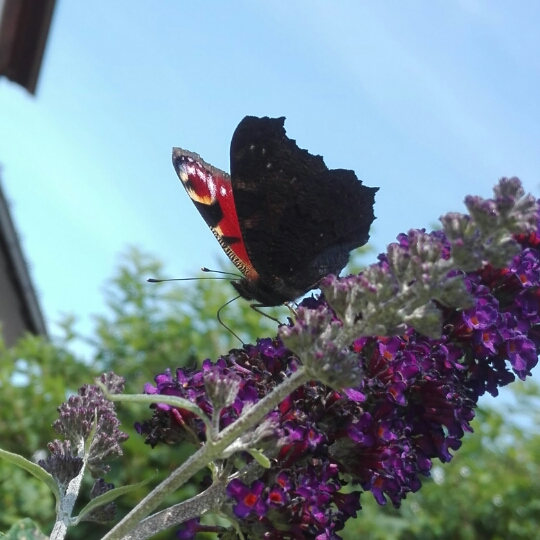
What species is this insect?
Aglais io
